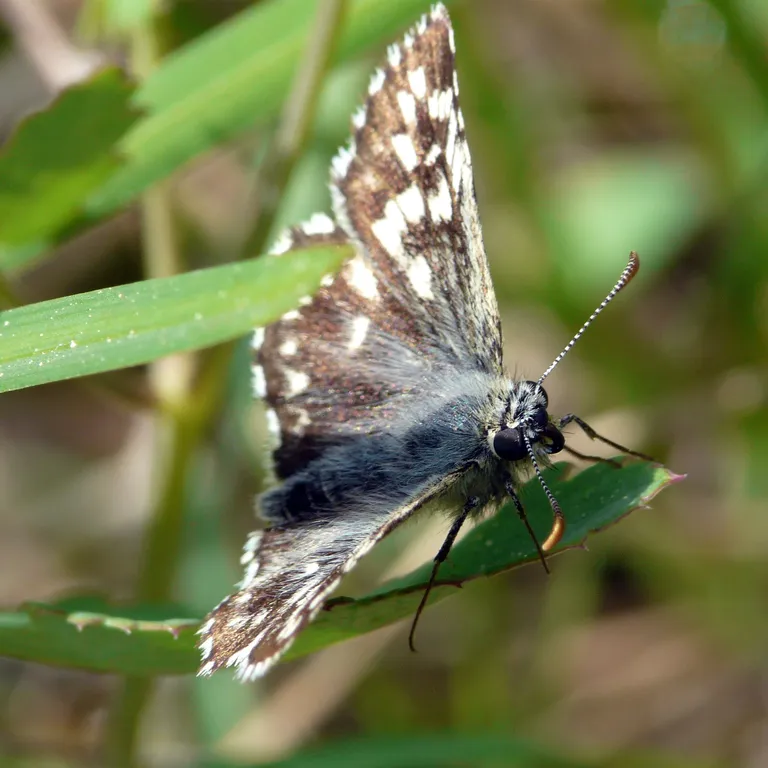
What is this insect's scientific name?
Pyrgus malvae
